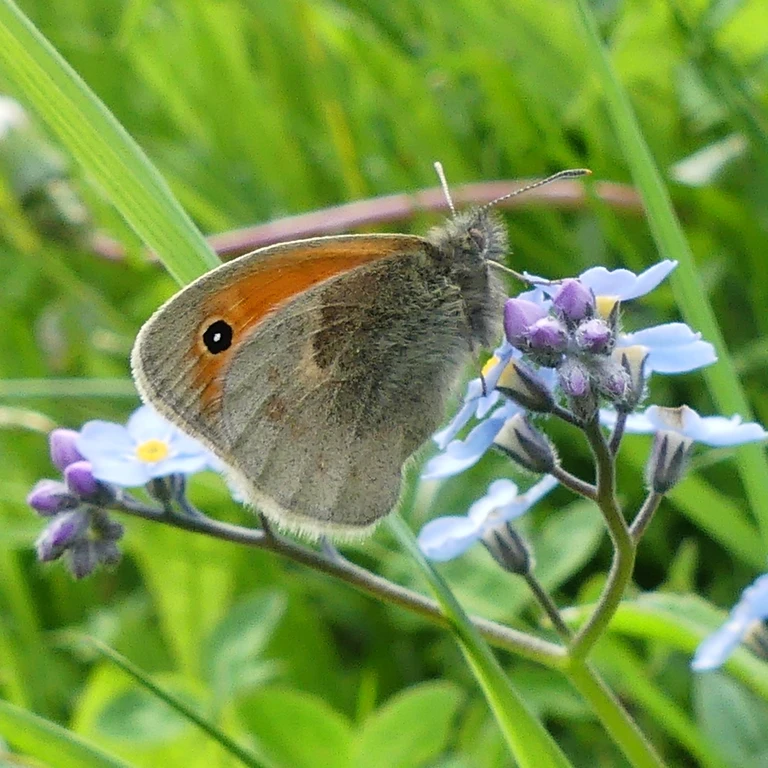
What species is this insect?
Coenonympha pamphilus
